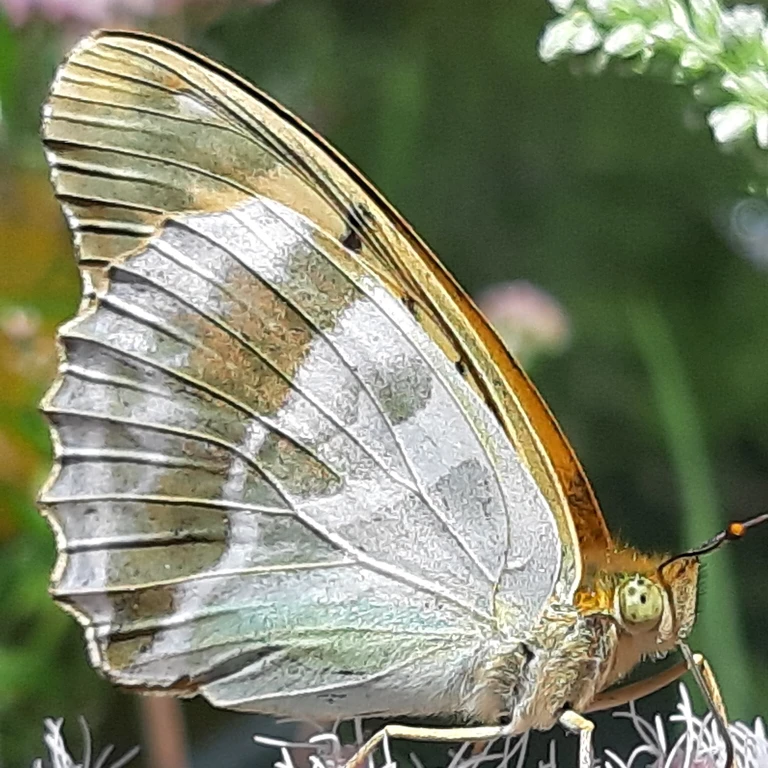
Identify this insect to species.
Argynnis paphia
